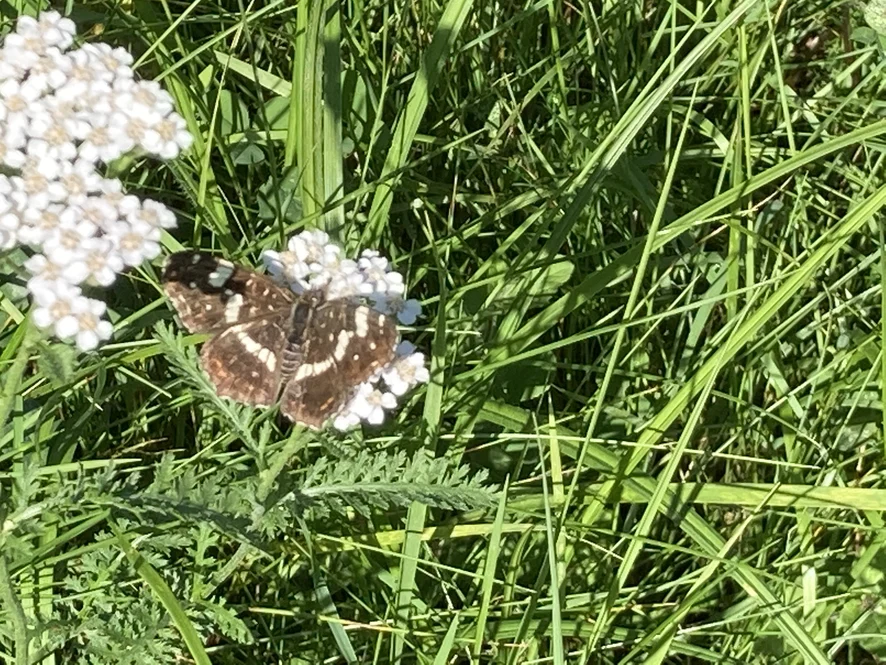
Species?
Araschnia levana
